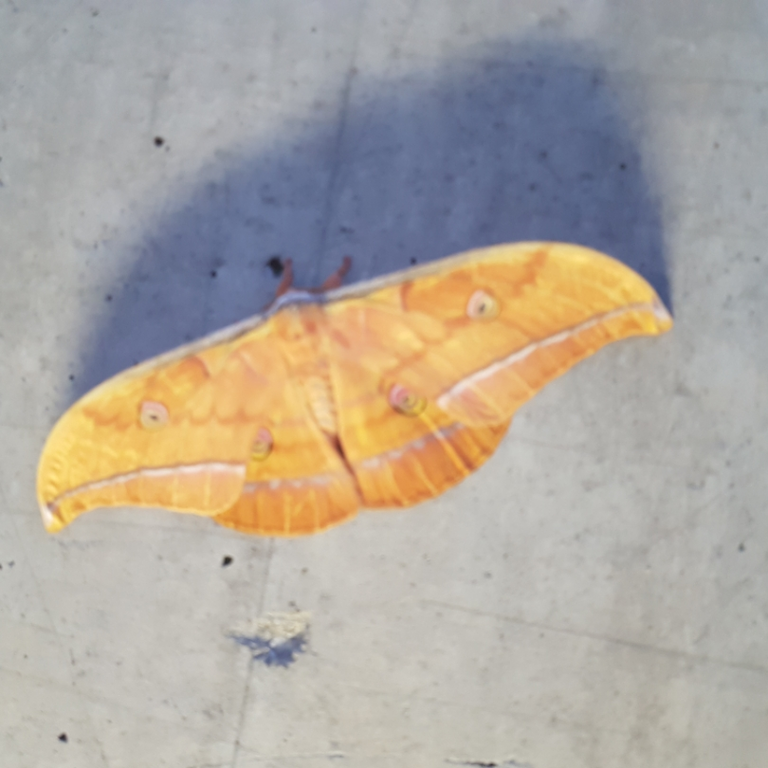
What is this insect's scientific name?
Antheraea yamamai
